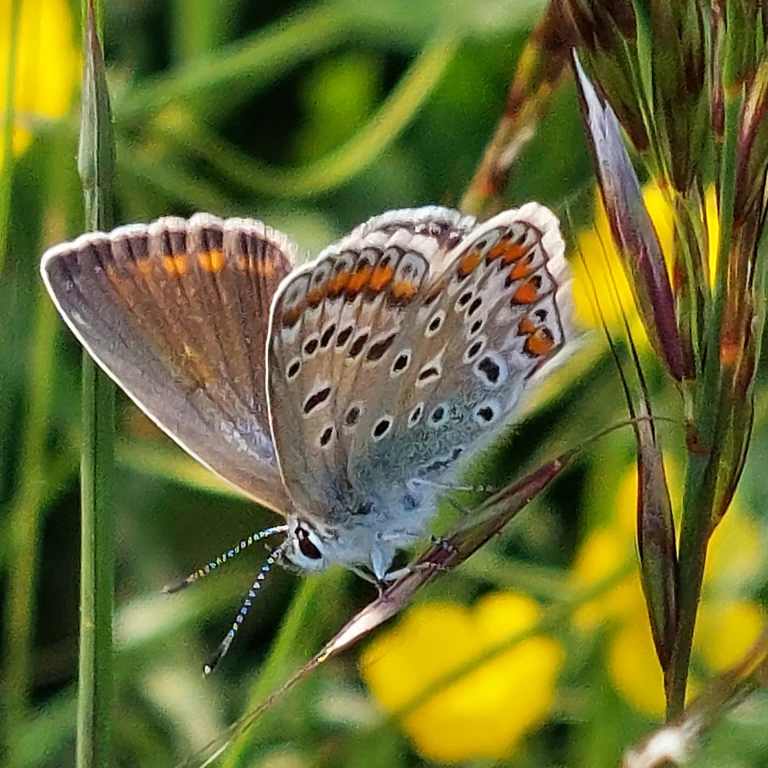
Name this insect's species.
Polyommatus icarus
